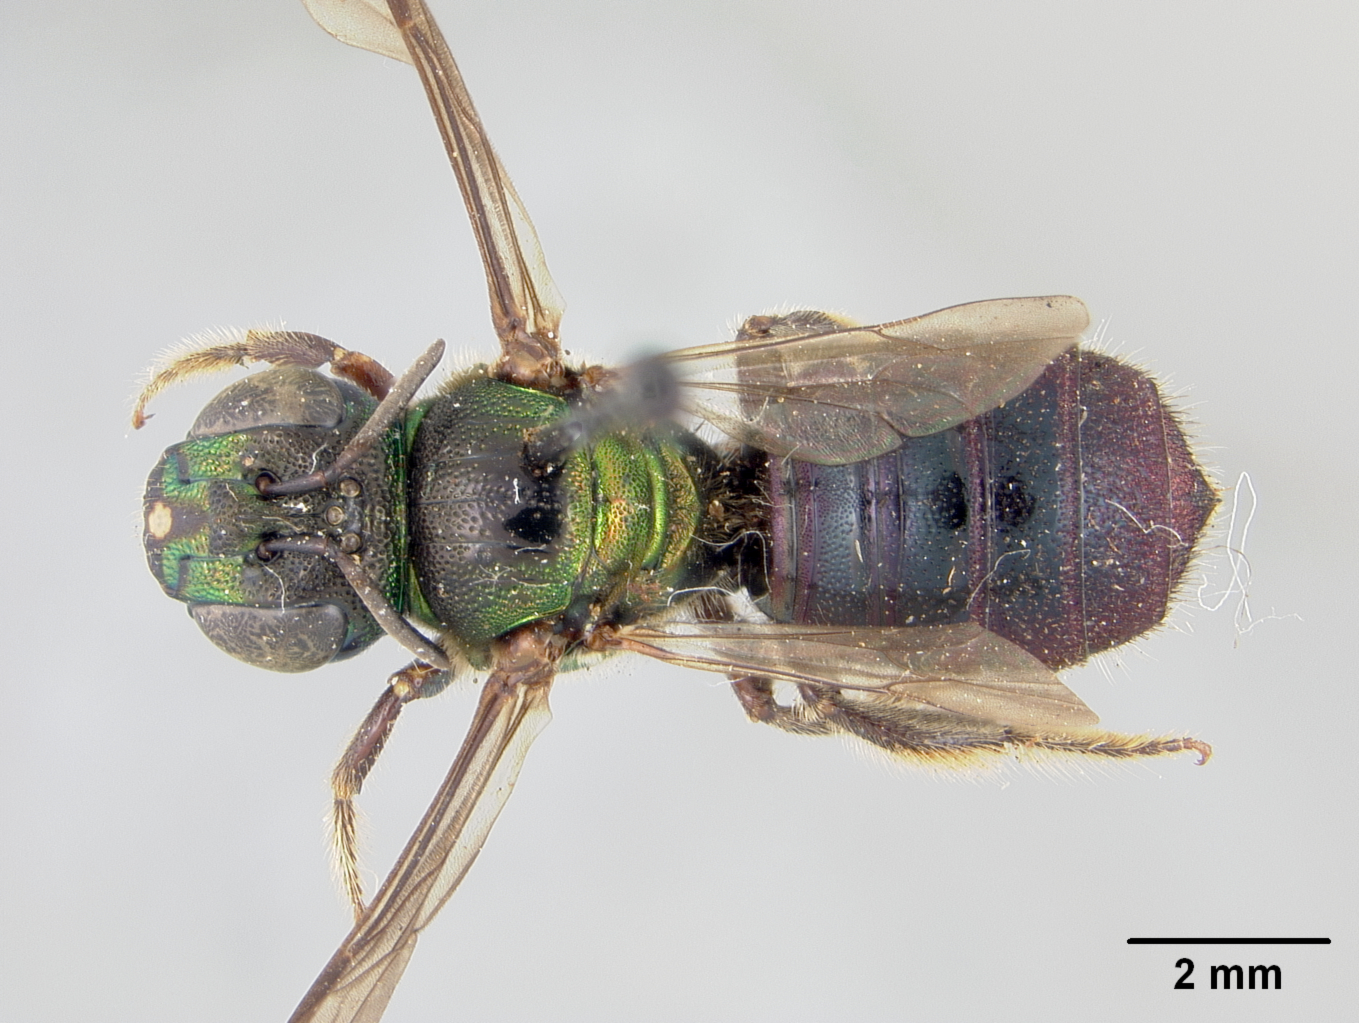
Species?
Ceratina belizensis
